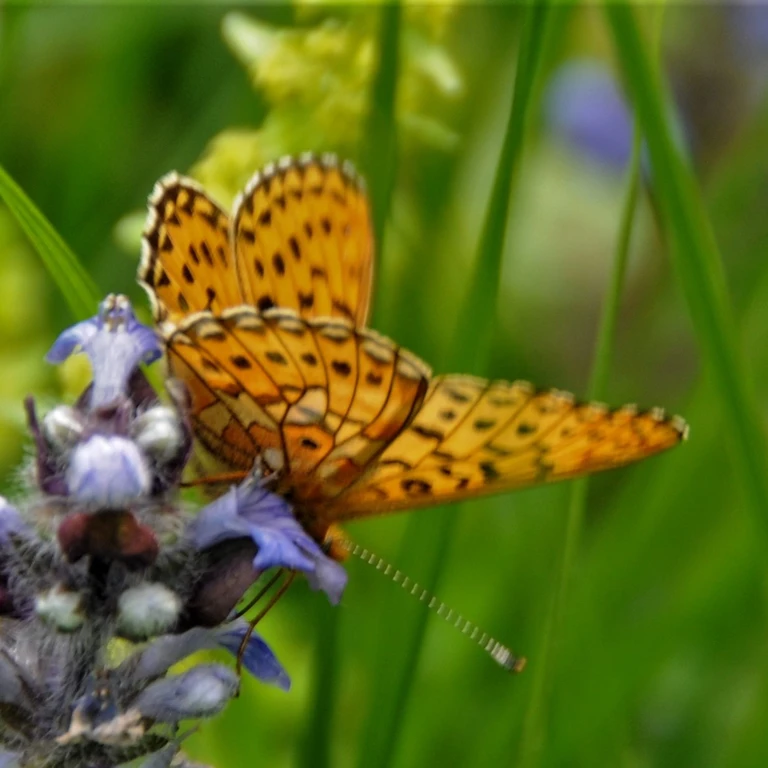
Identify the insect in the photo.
Boloria euphrosyne (also Clossiana euphrosyne)
